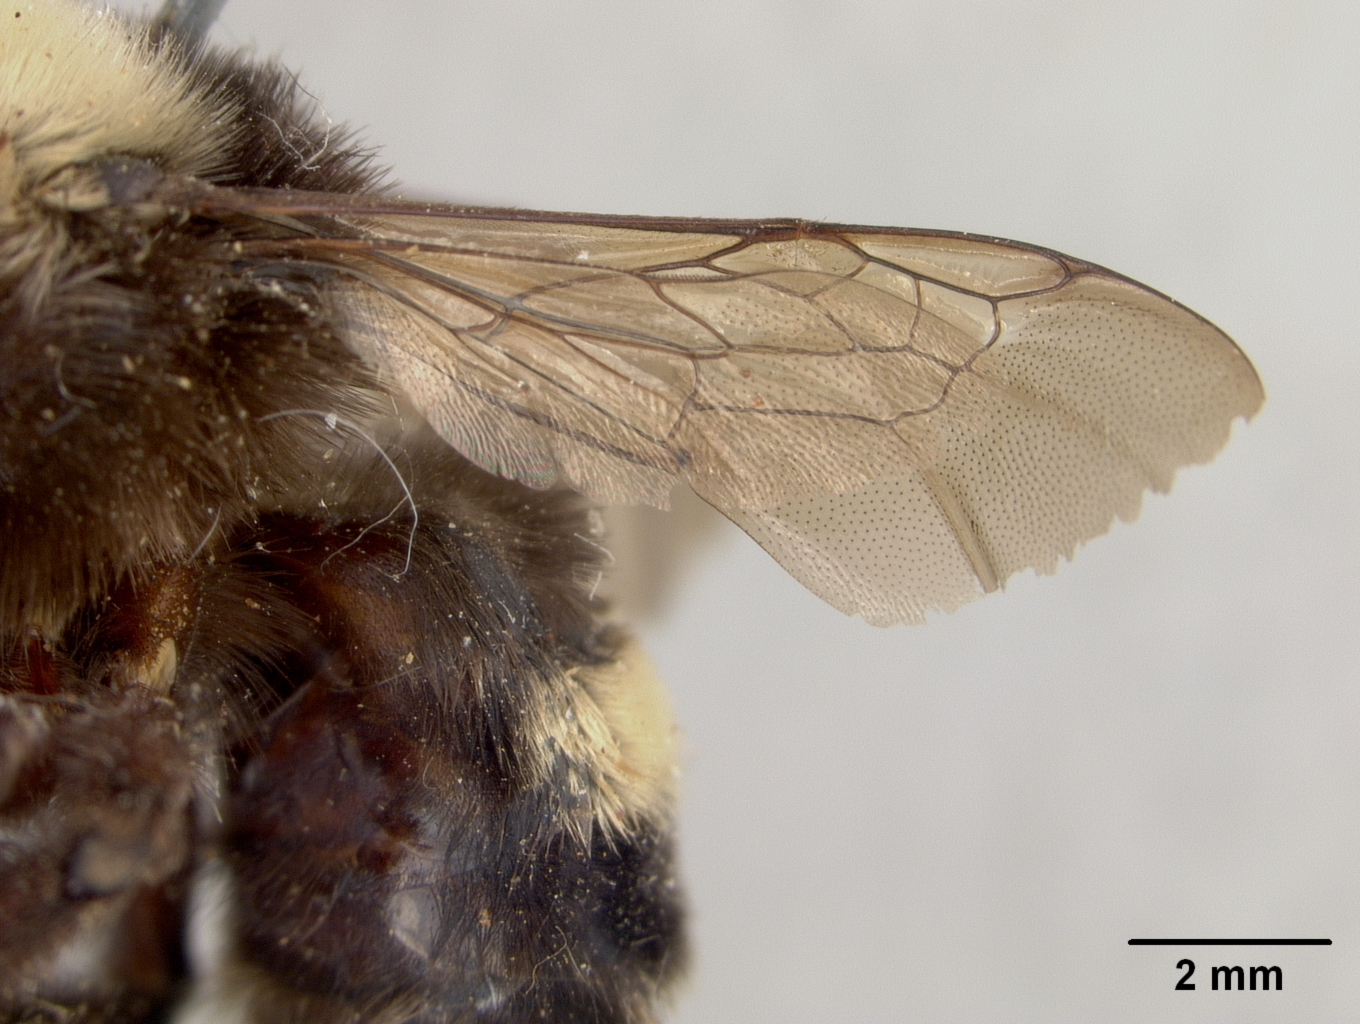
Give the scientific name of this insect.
Anthophora stanfordiana
